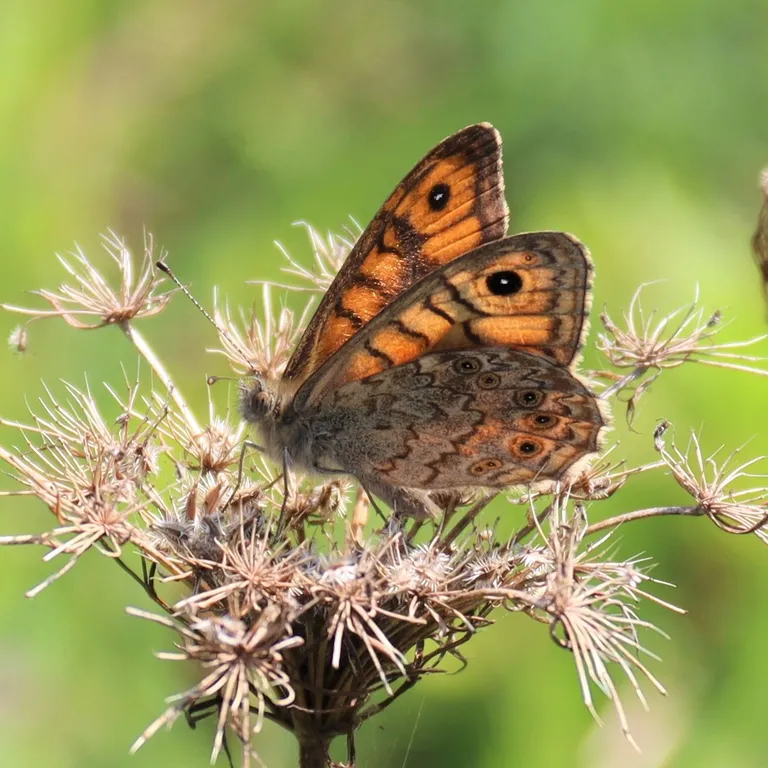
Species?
Lasiommata megera (also Pararge megera)
